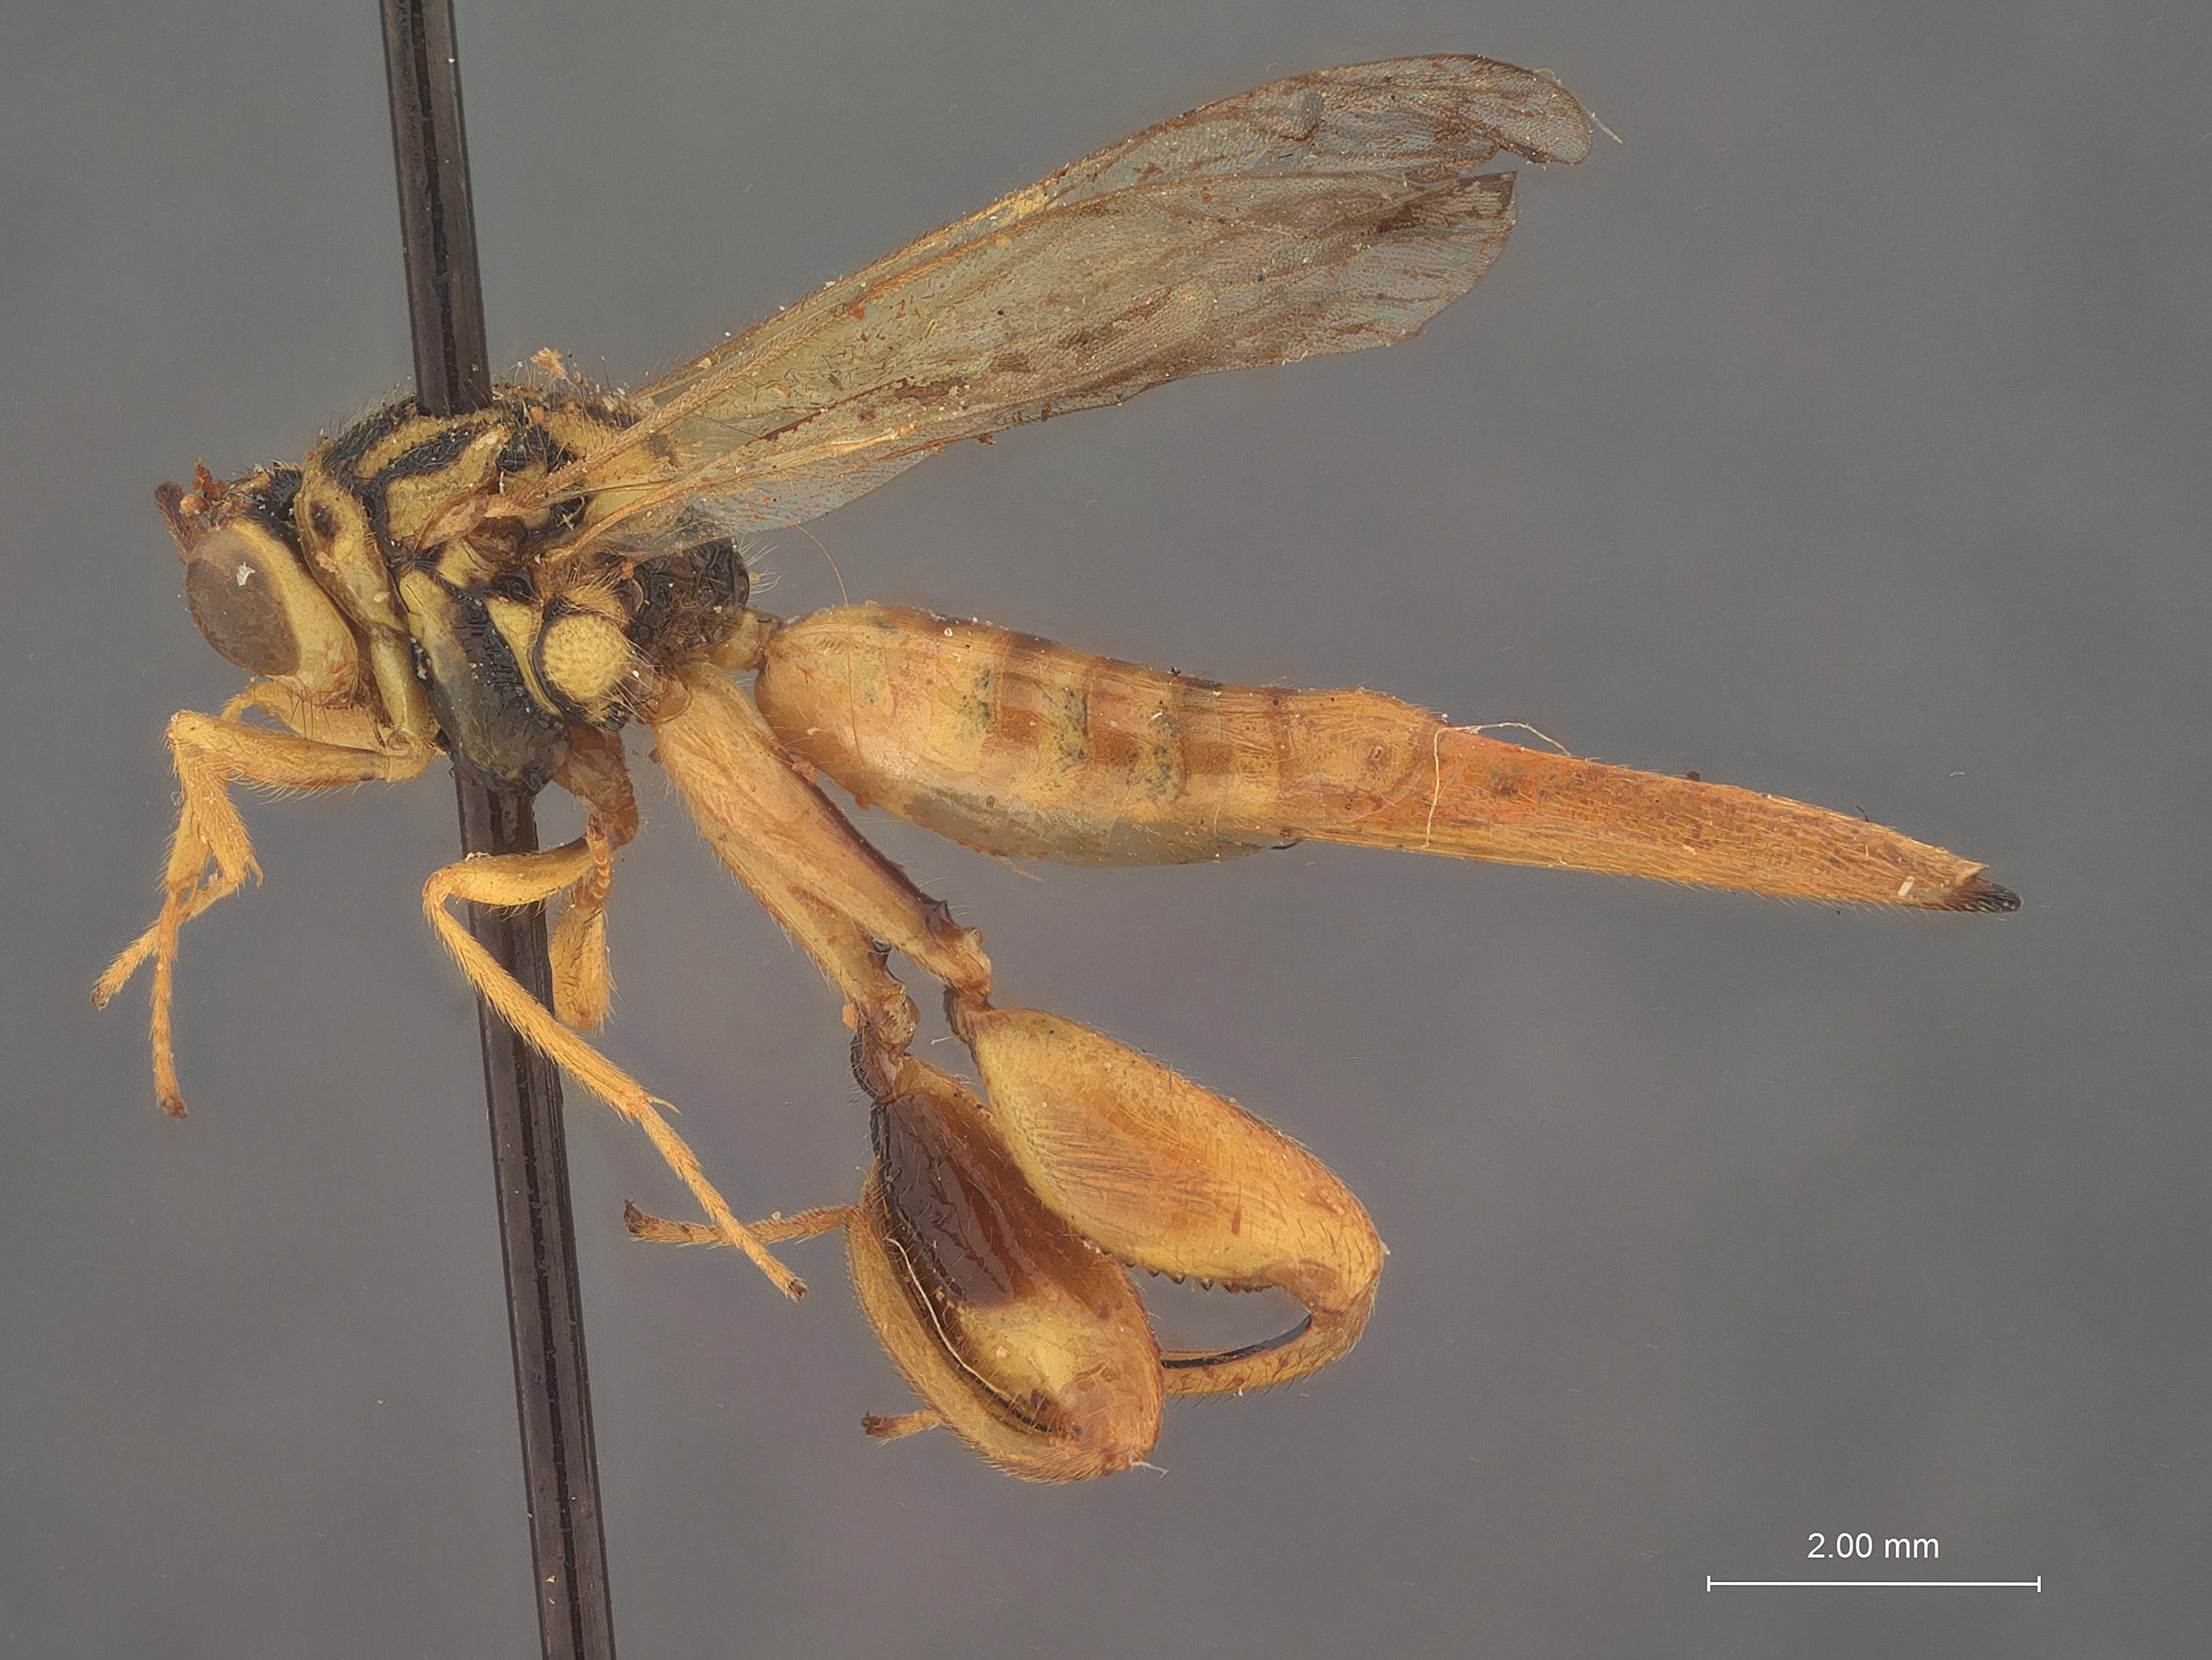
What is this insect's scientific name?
Eustypiura rodriguezi
